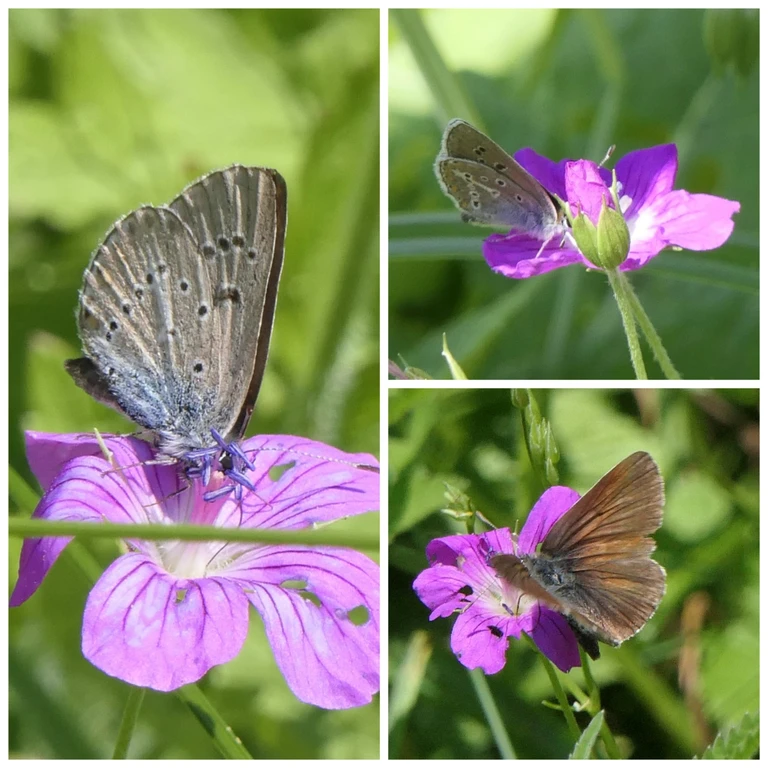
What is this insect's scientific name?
Eumedonia eumedon
